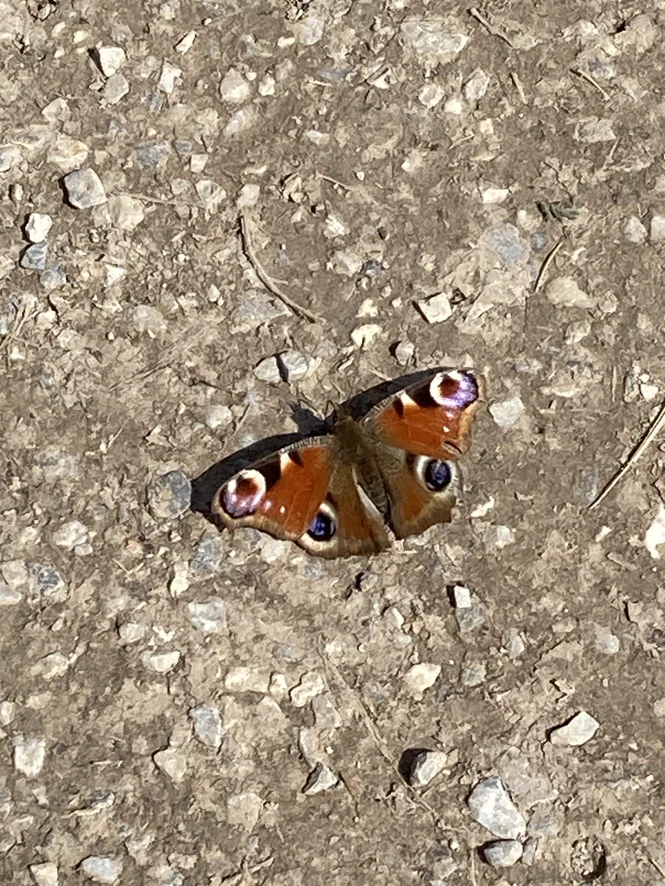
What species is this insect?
Aglais io
